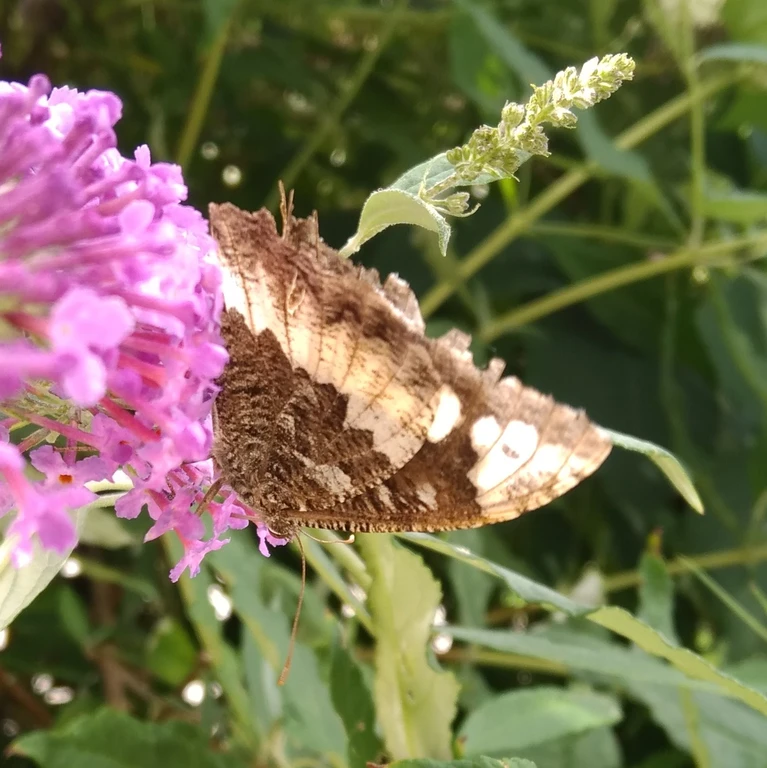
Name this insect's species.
Brintesia circe
